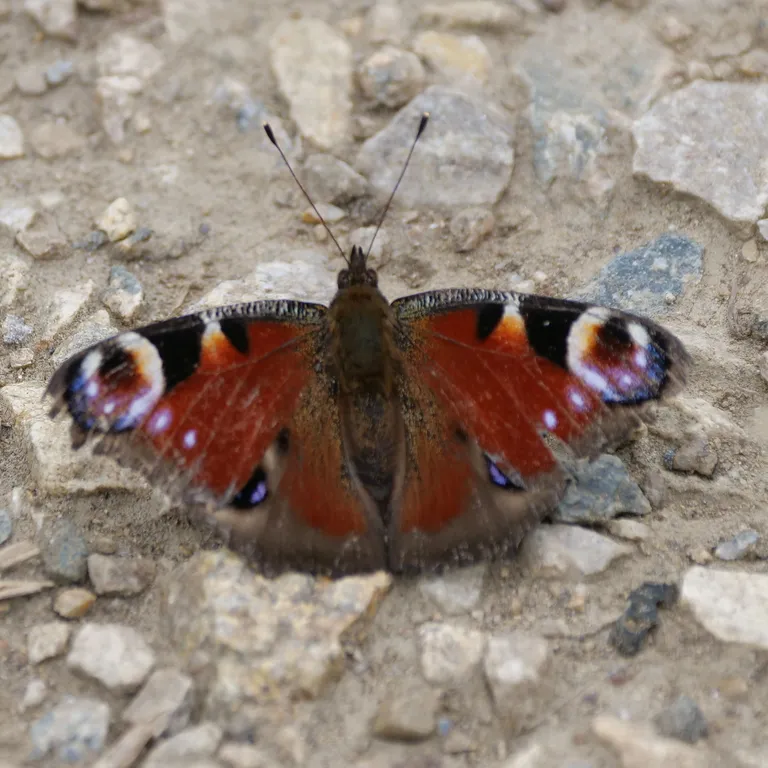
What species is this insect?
Aglais io
